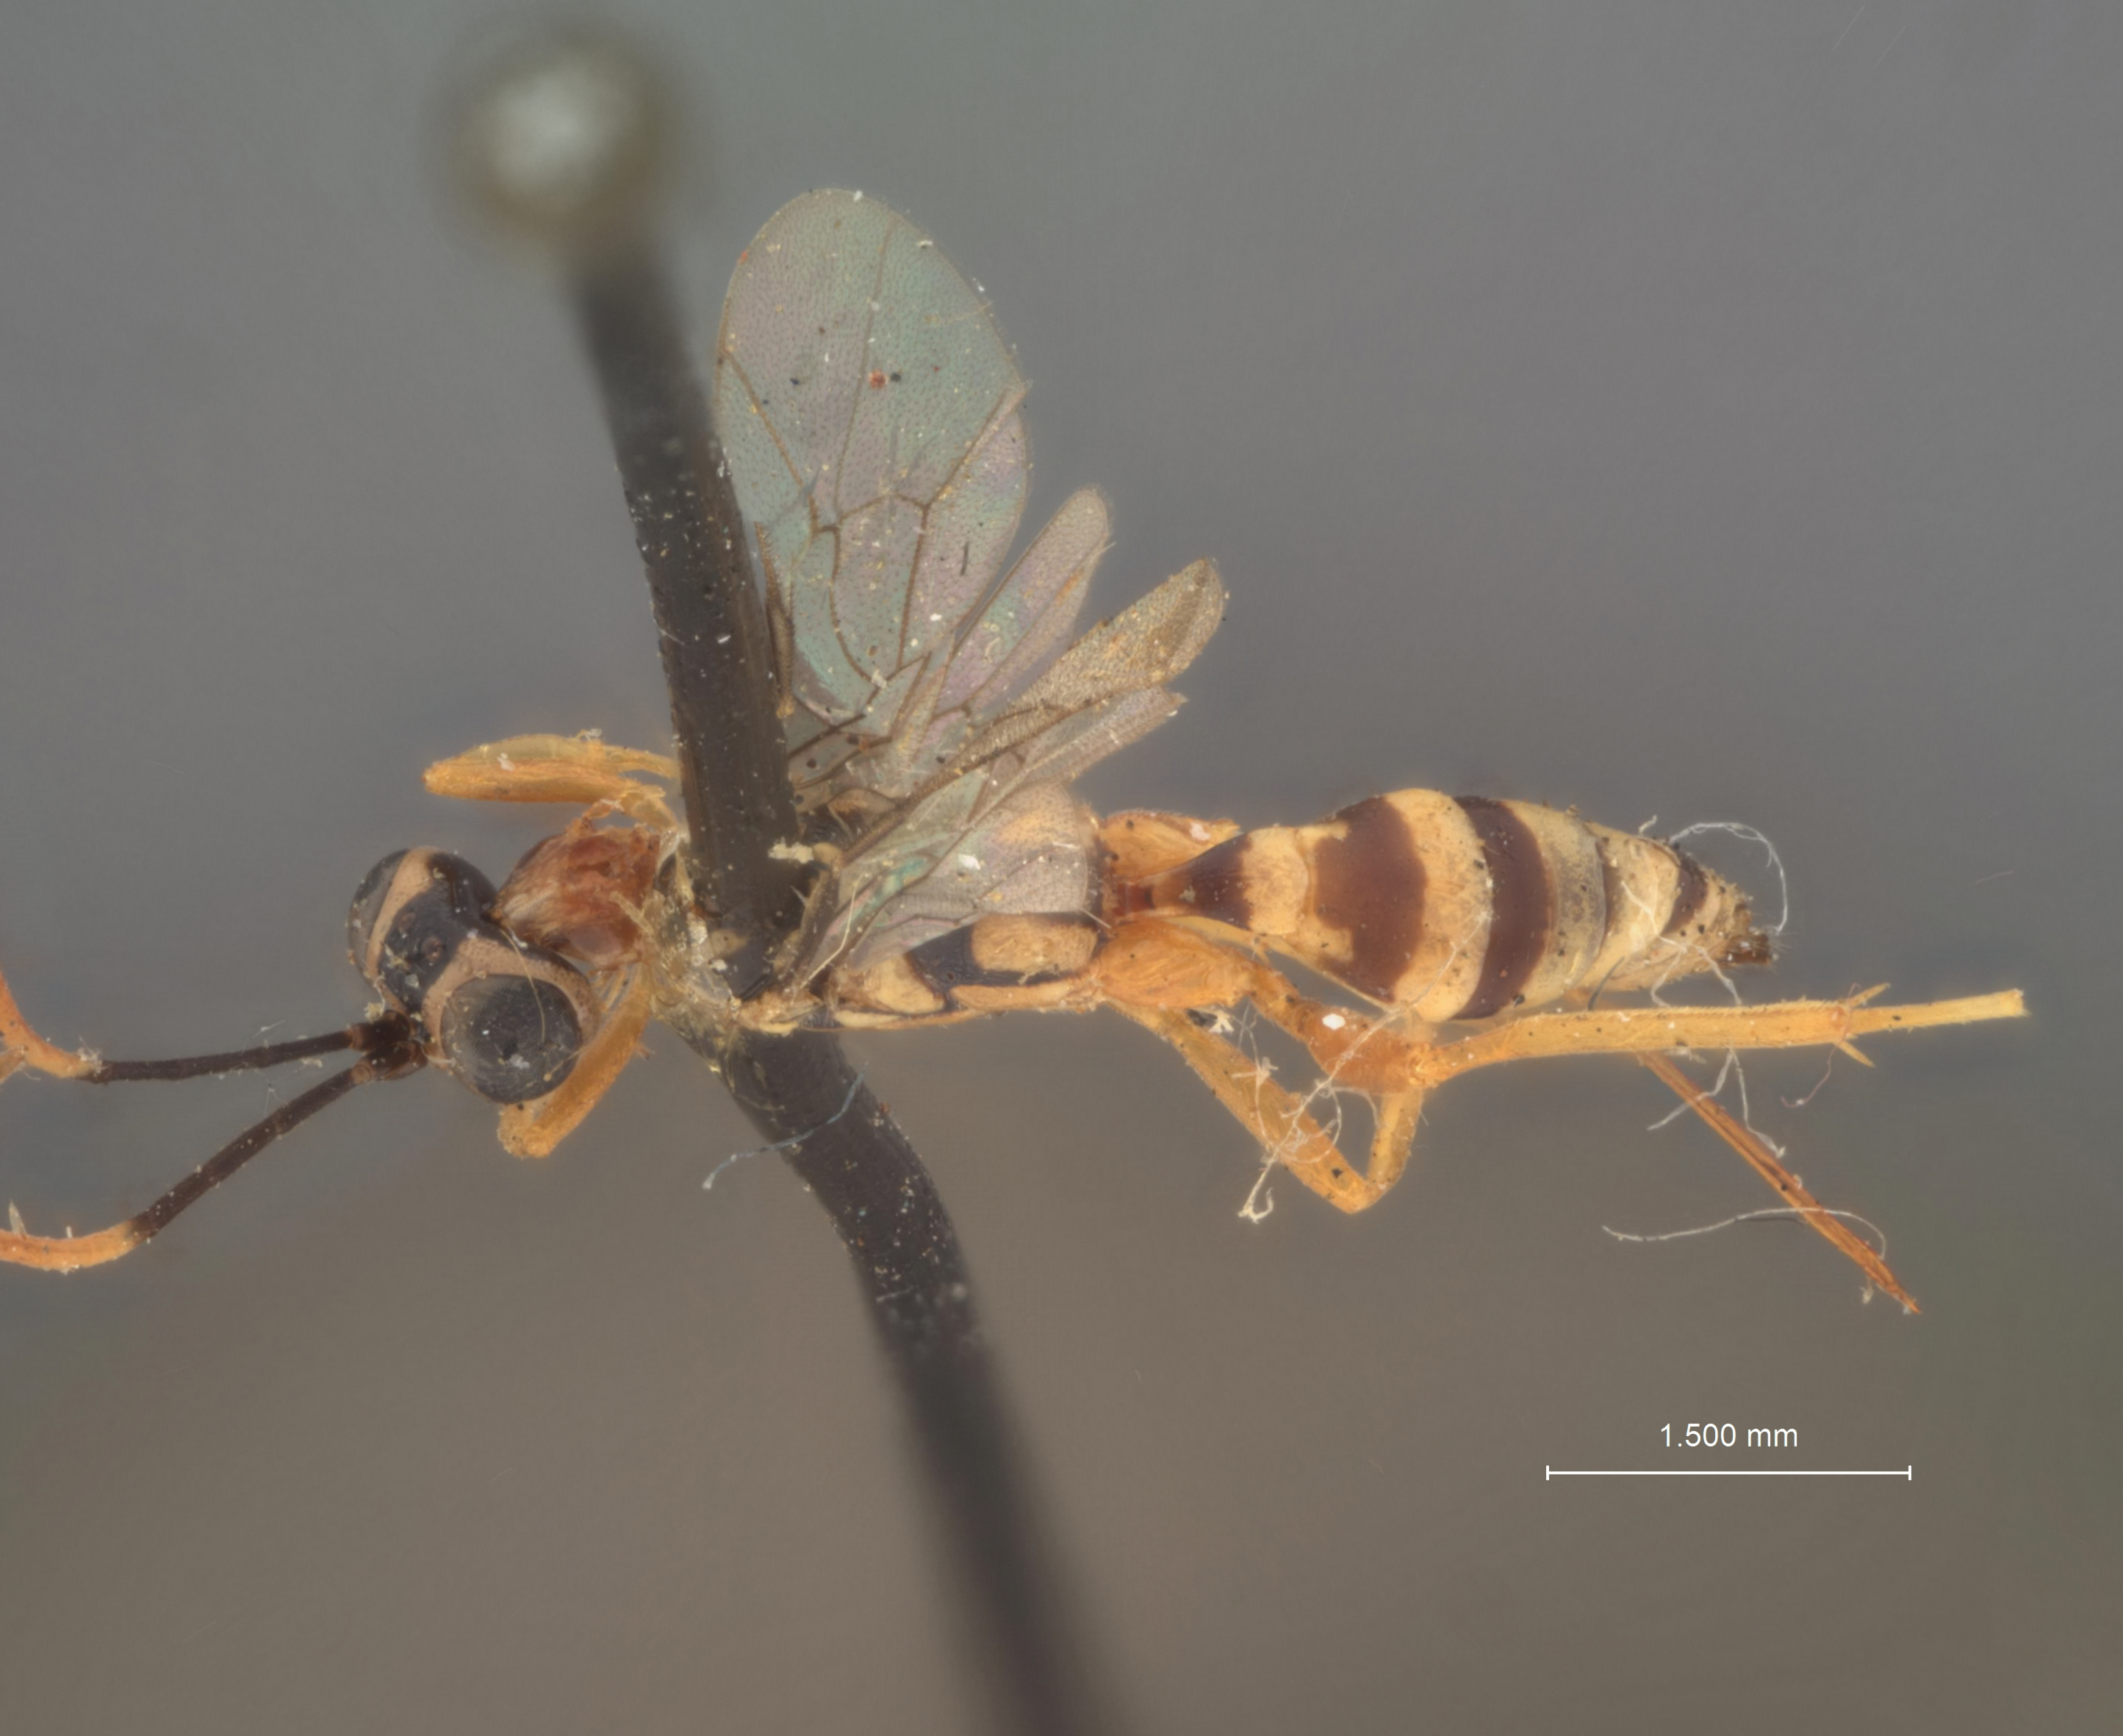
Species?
Lymeon annulicornis
